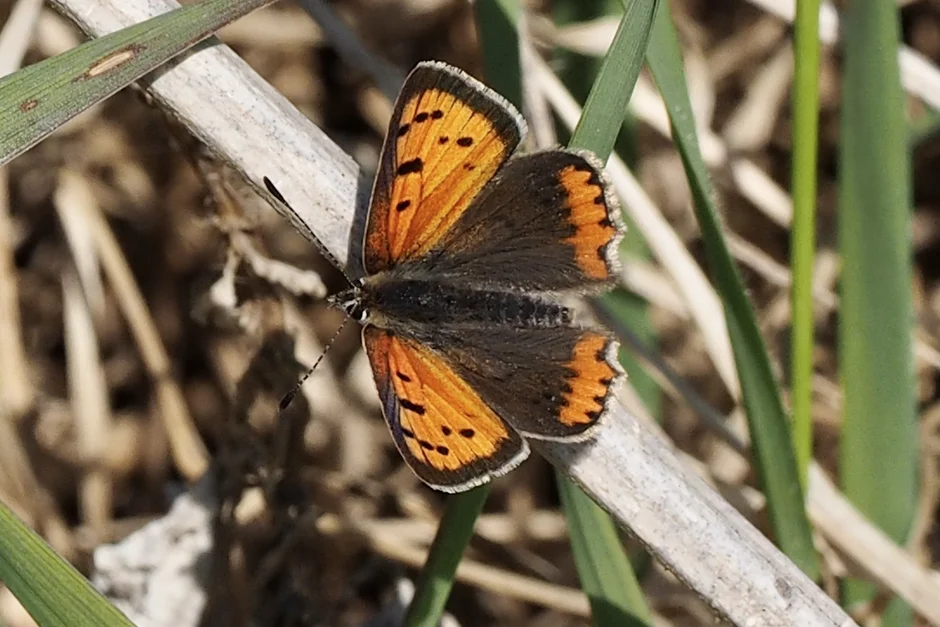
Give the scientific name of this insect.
Lycaena phlaeas
